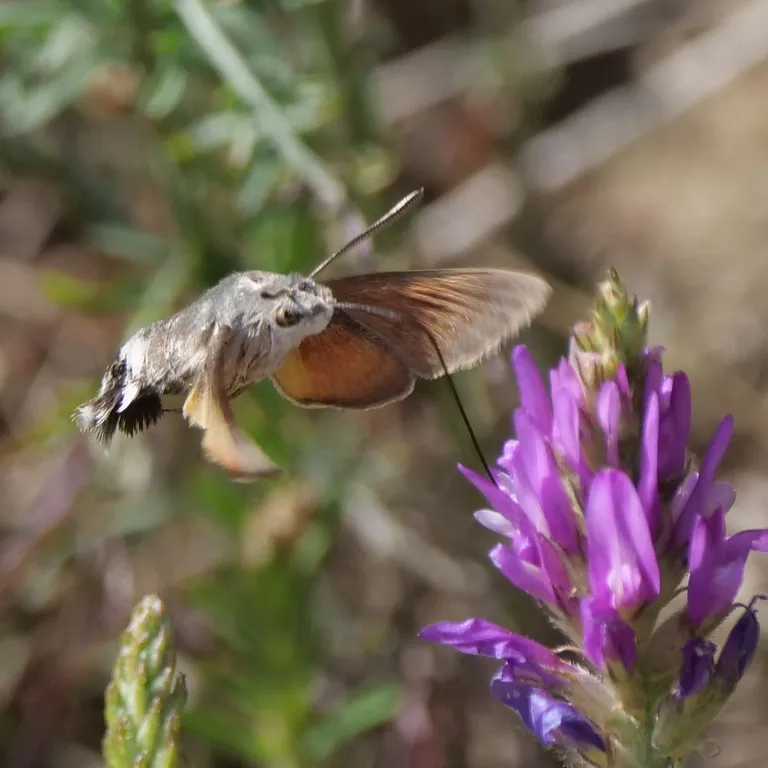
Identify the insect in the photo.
Macroglossum stellatarum
